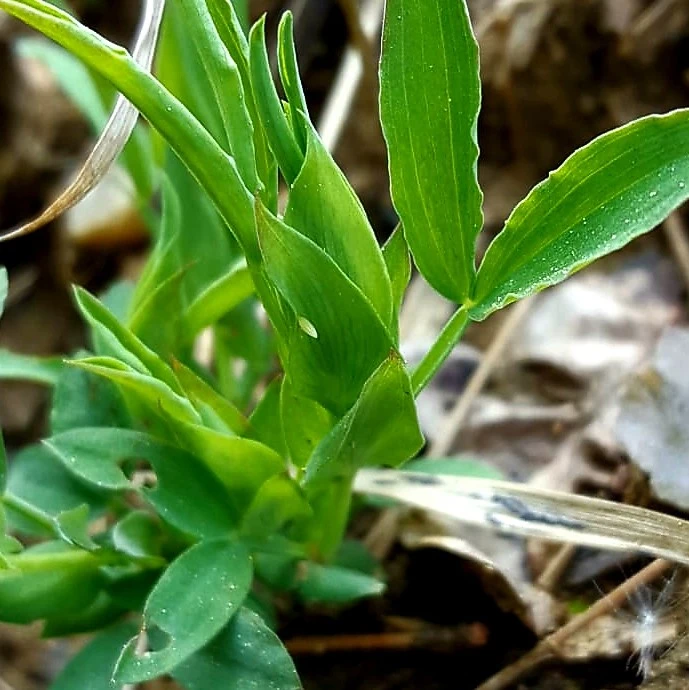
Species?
Leptidea sinapis/juvernica
